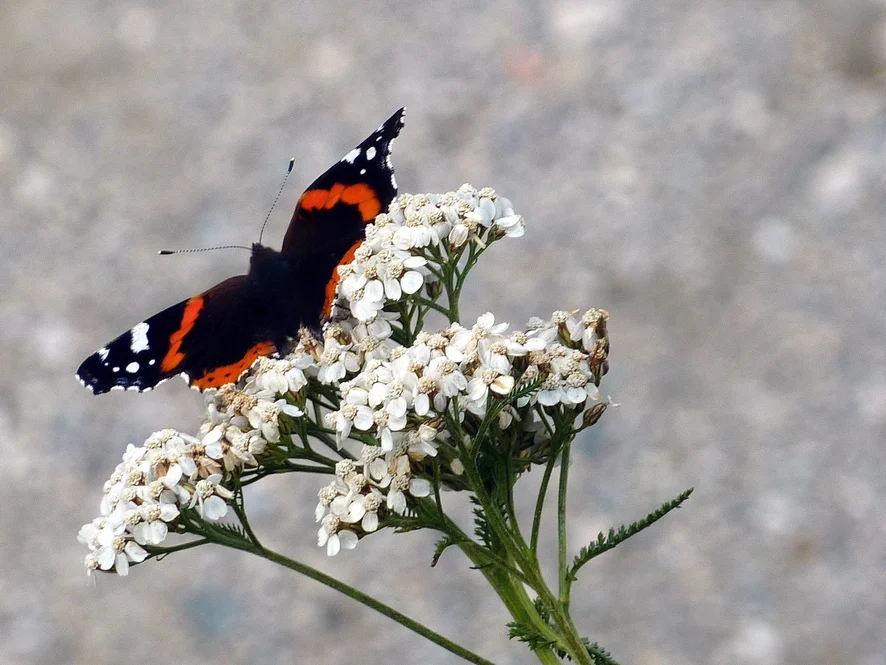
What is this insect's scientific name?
Vanessa atalanta
